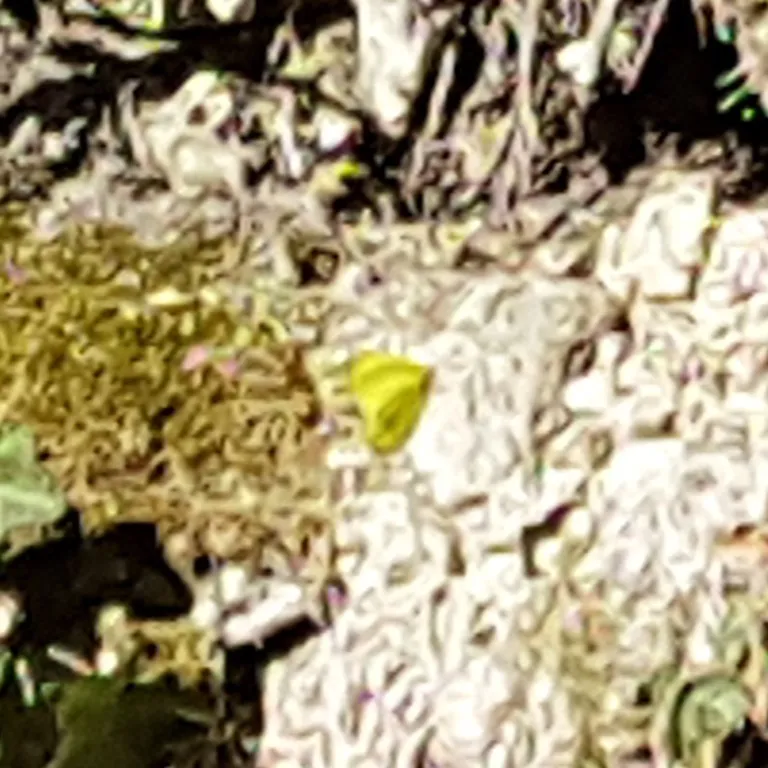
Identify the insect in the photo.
Gonepteryx rhamni
